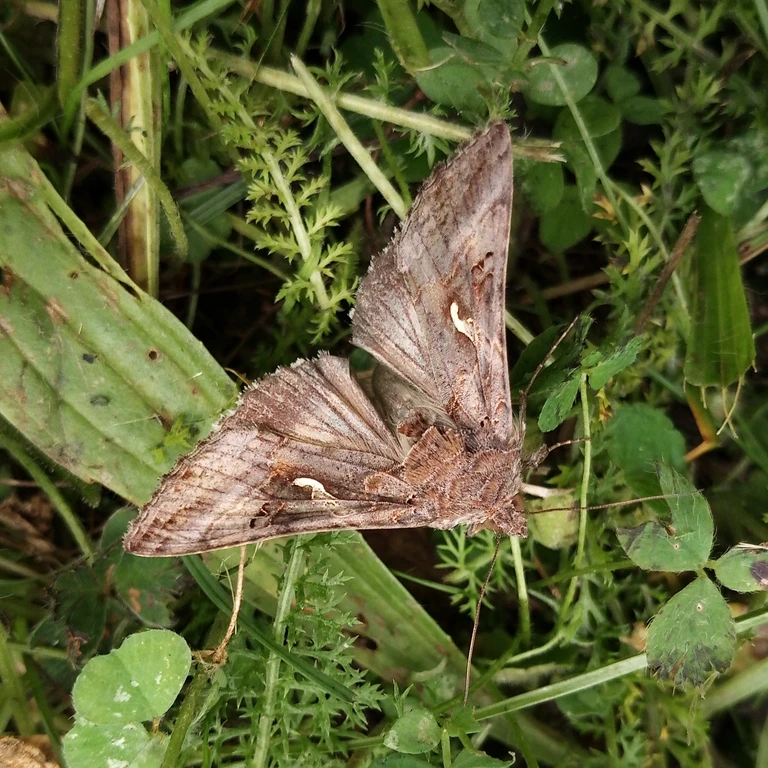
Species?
Autographa gamma
